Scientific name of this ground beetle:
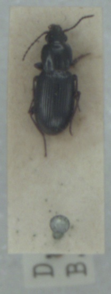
Pterostichus diligens
